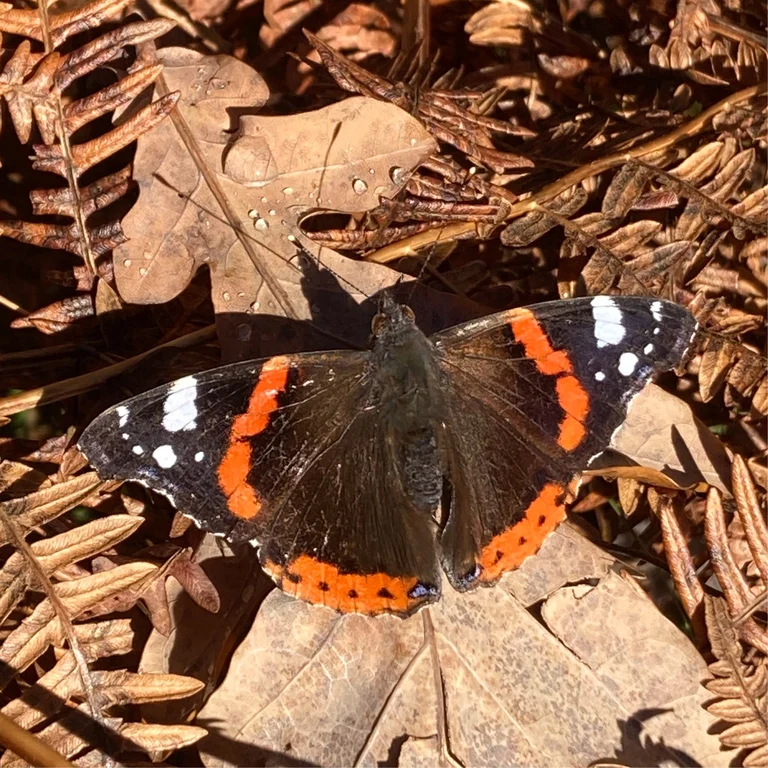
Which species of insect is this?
Vanessa atalanta
